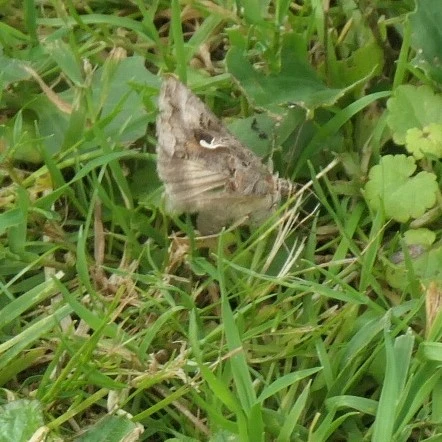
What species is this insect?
Autographa gamma
